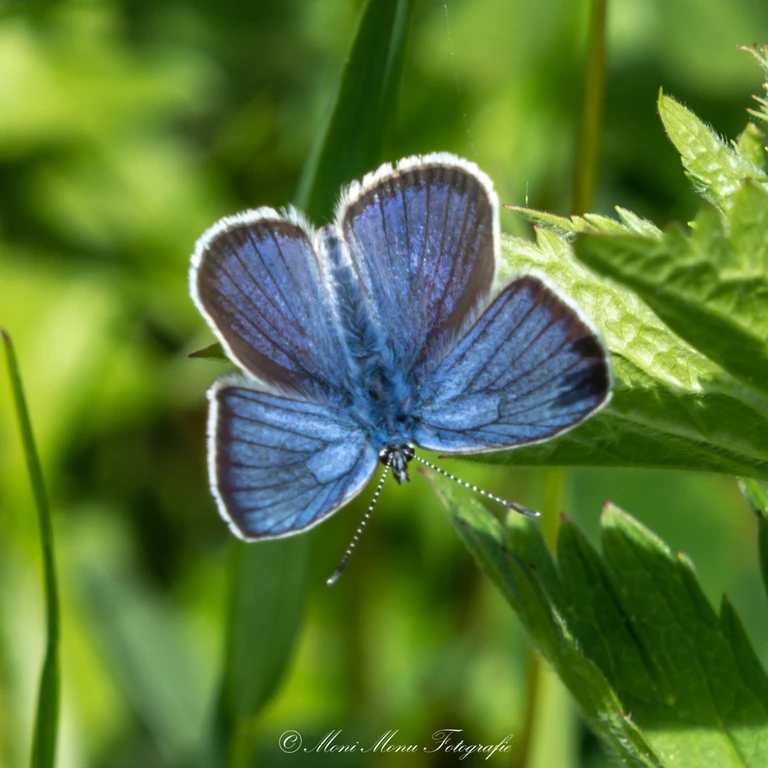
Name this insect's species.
Cyaniris semiargus
